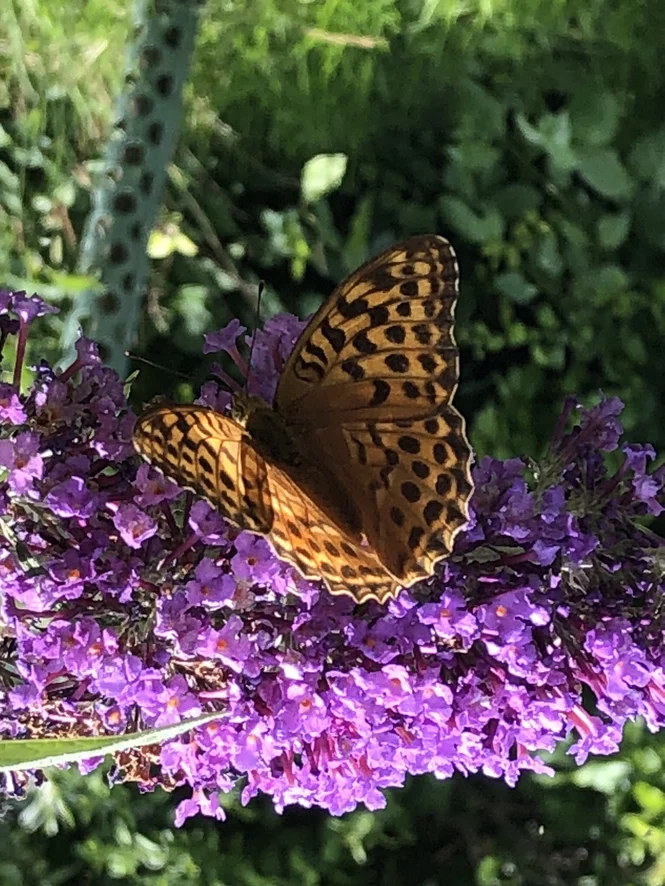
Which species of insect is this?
Argynnis paphia
